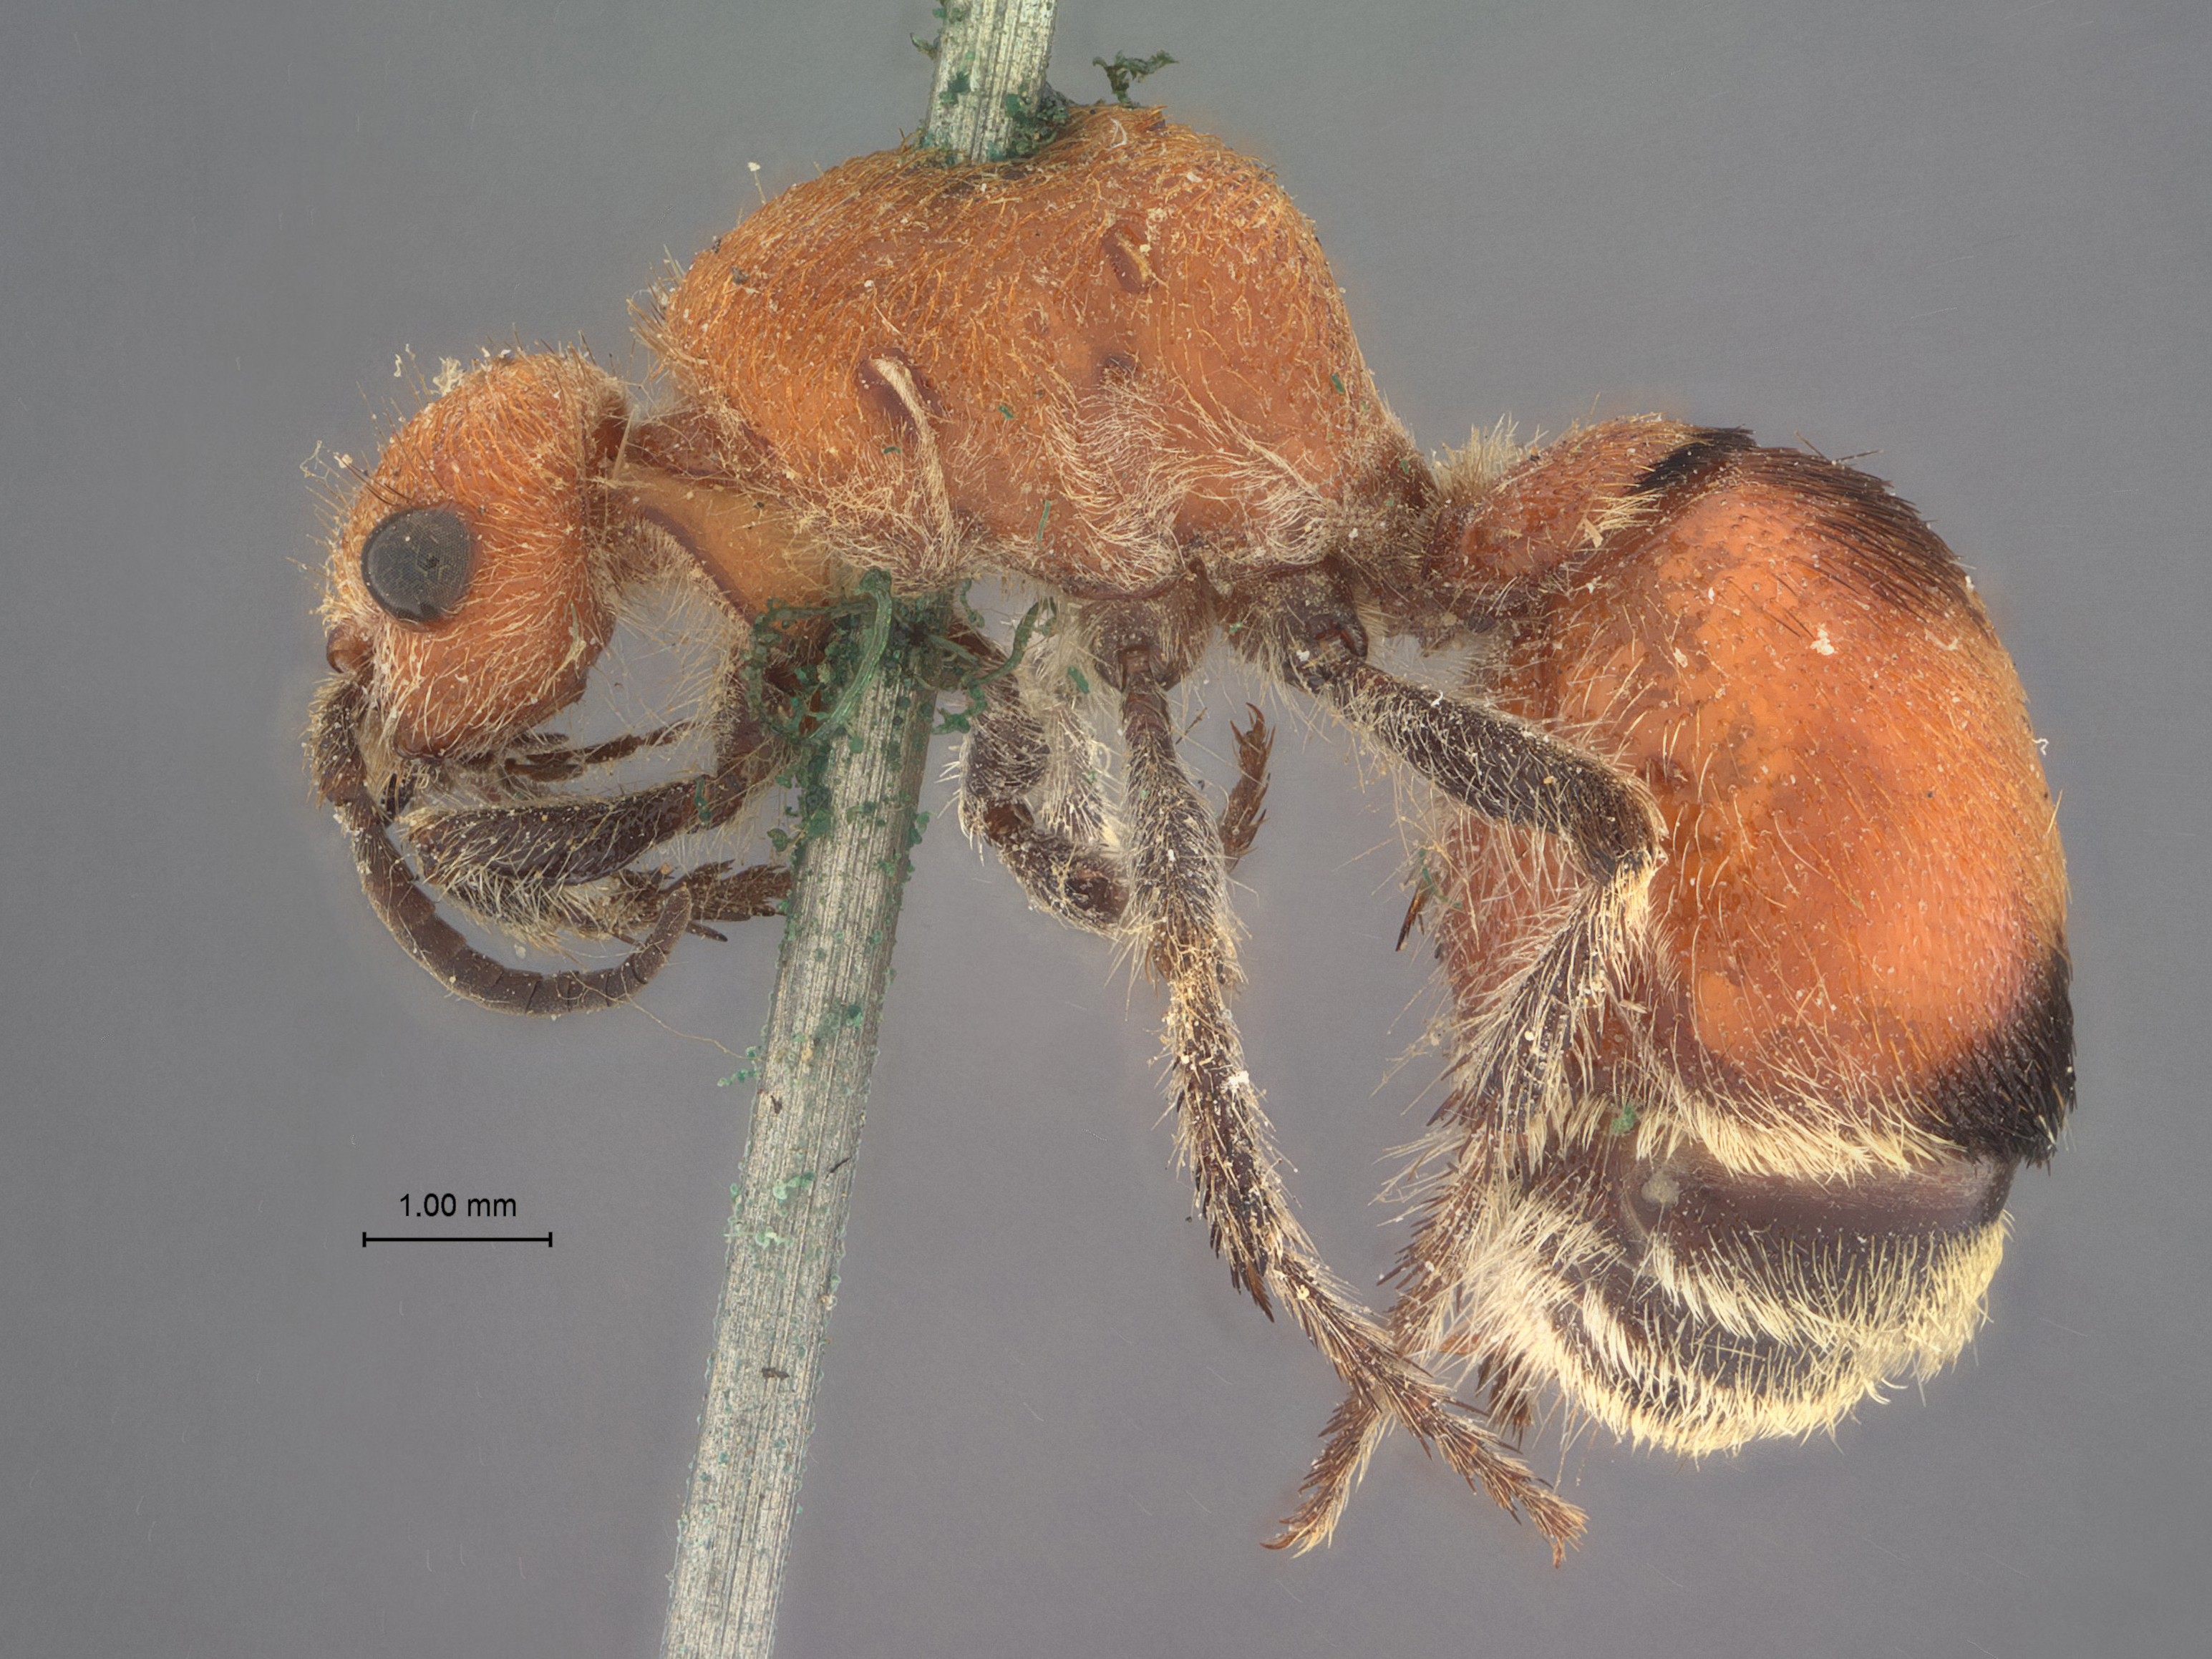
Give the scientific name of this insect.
Dasymutilla carolina
